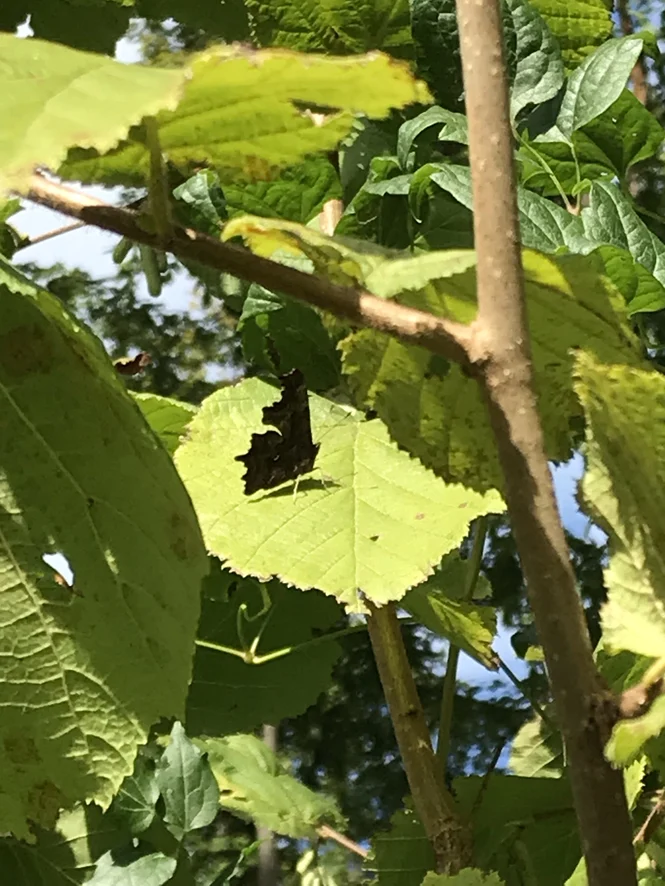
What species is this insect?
Polygonia c-album
